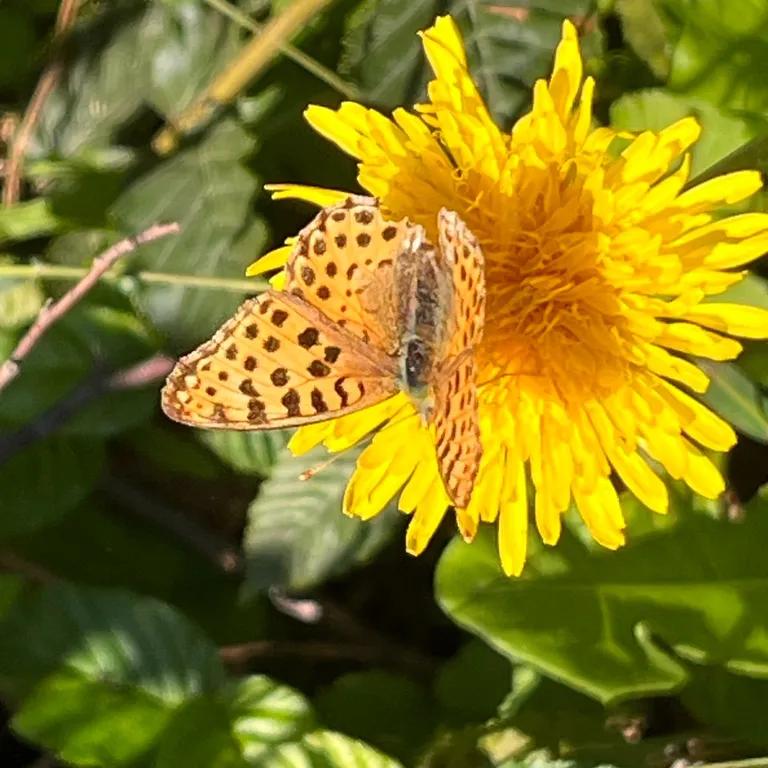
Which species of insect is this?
Issoria lathonia
